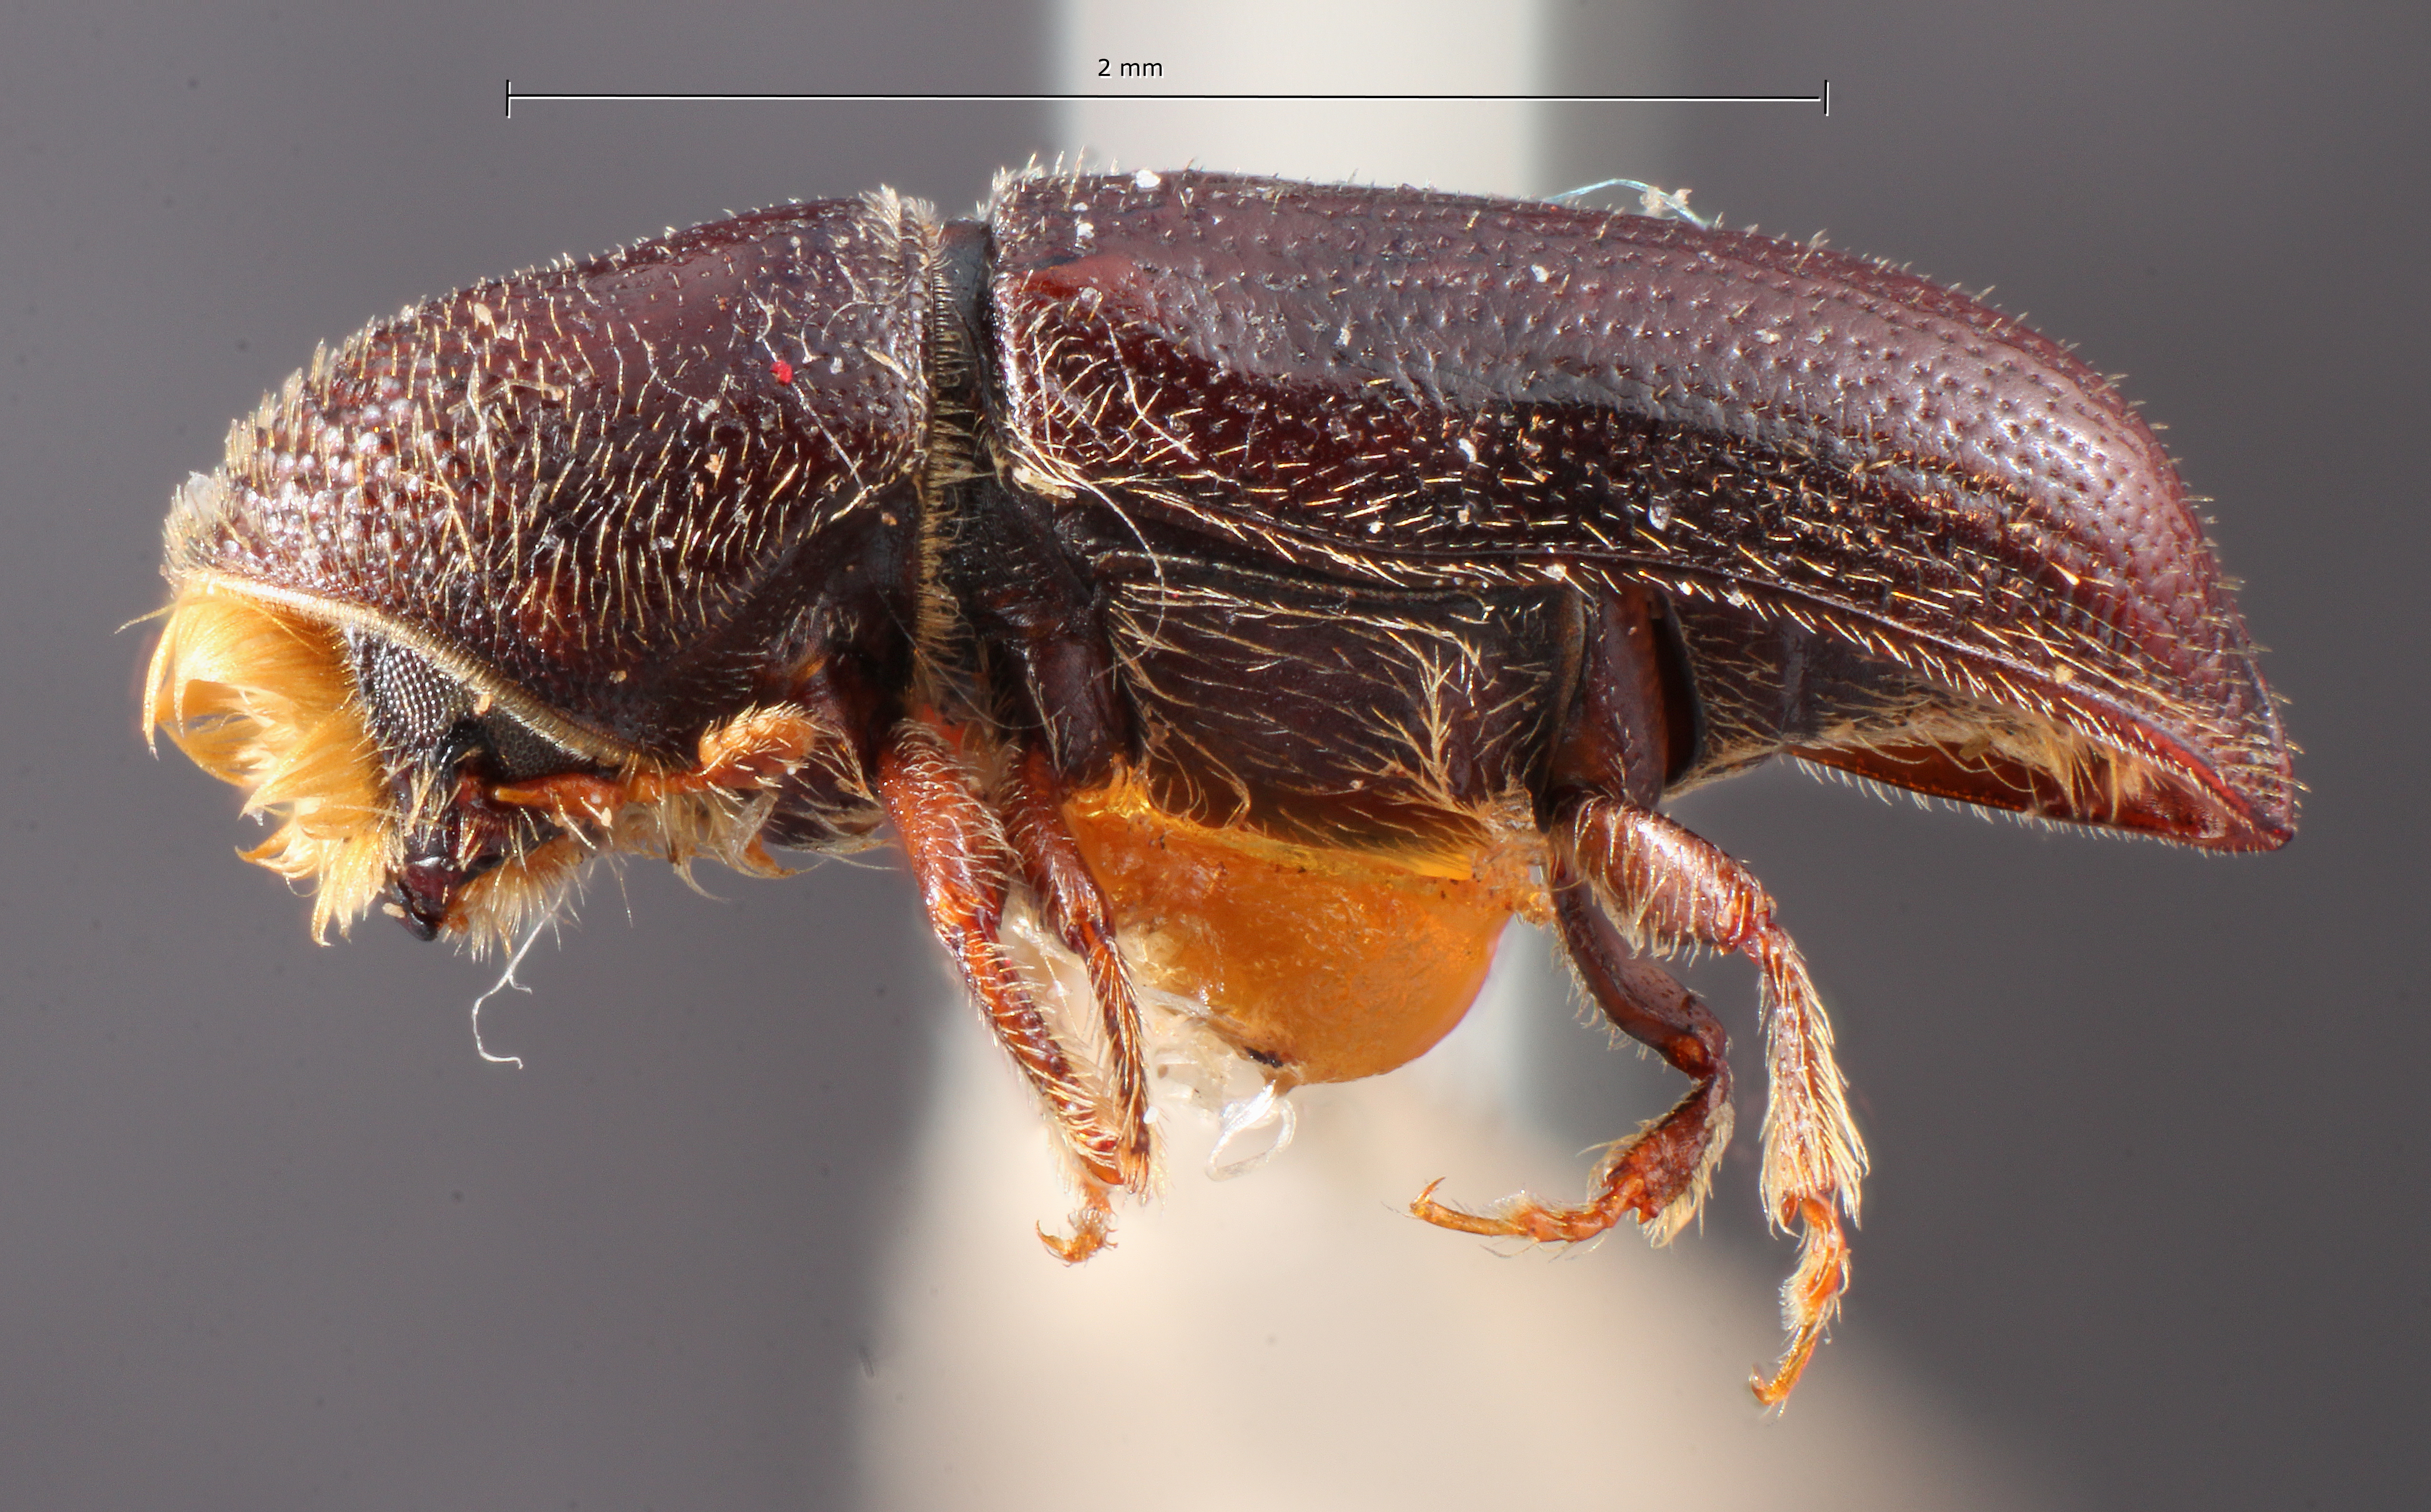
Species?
Pityophthorus ingens
